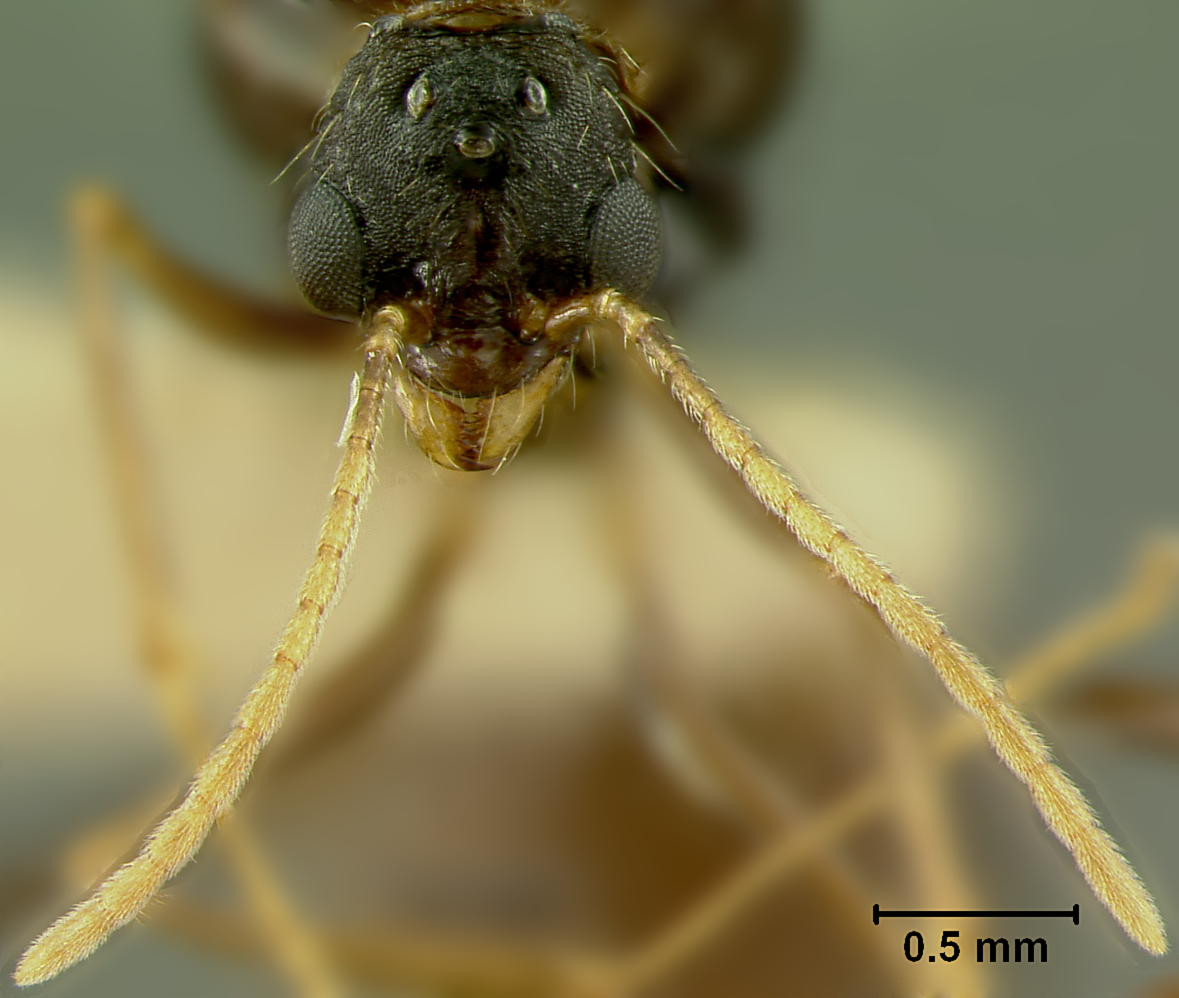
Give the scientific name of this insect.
Aphaenogaster geei
